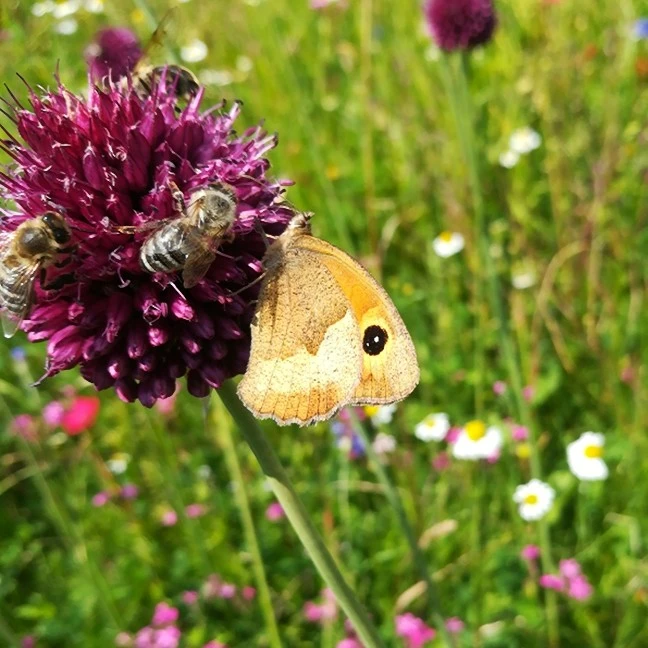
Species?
Maniola jurtina
